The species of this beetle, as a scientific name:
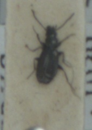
Microlestes maurus
